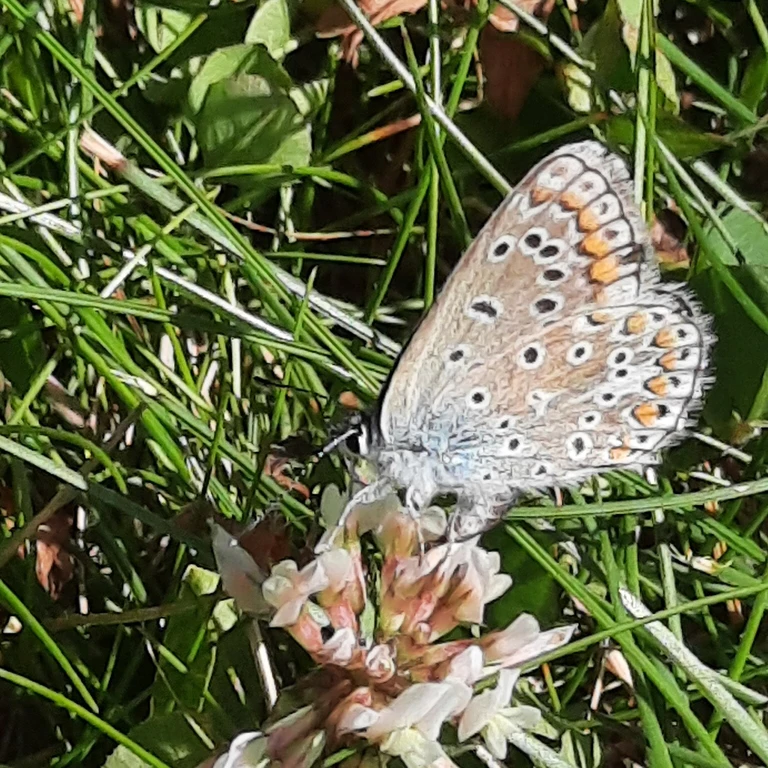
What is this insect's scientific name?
Polyommatus icarus
